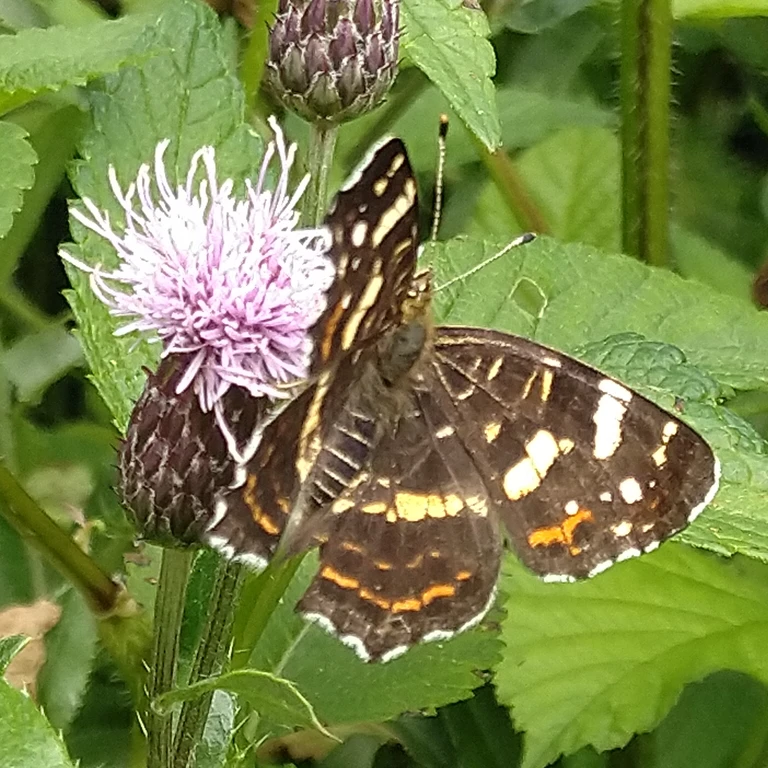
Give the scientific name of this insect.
Araschnia levana
